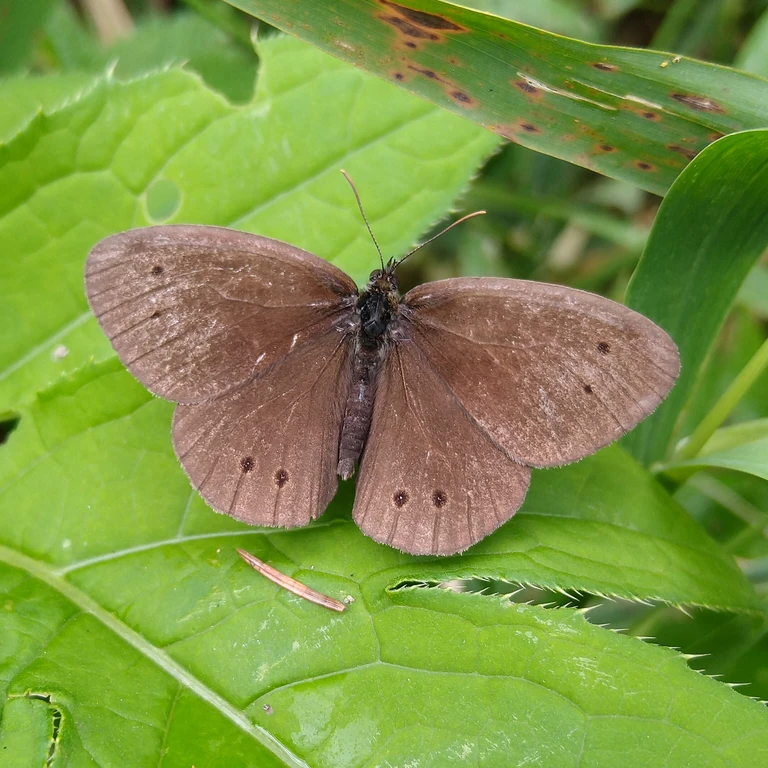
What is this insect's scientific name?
Aphantopus hyperantus
